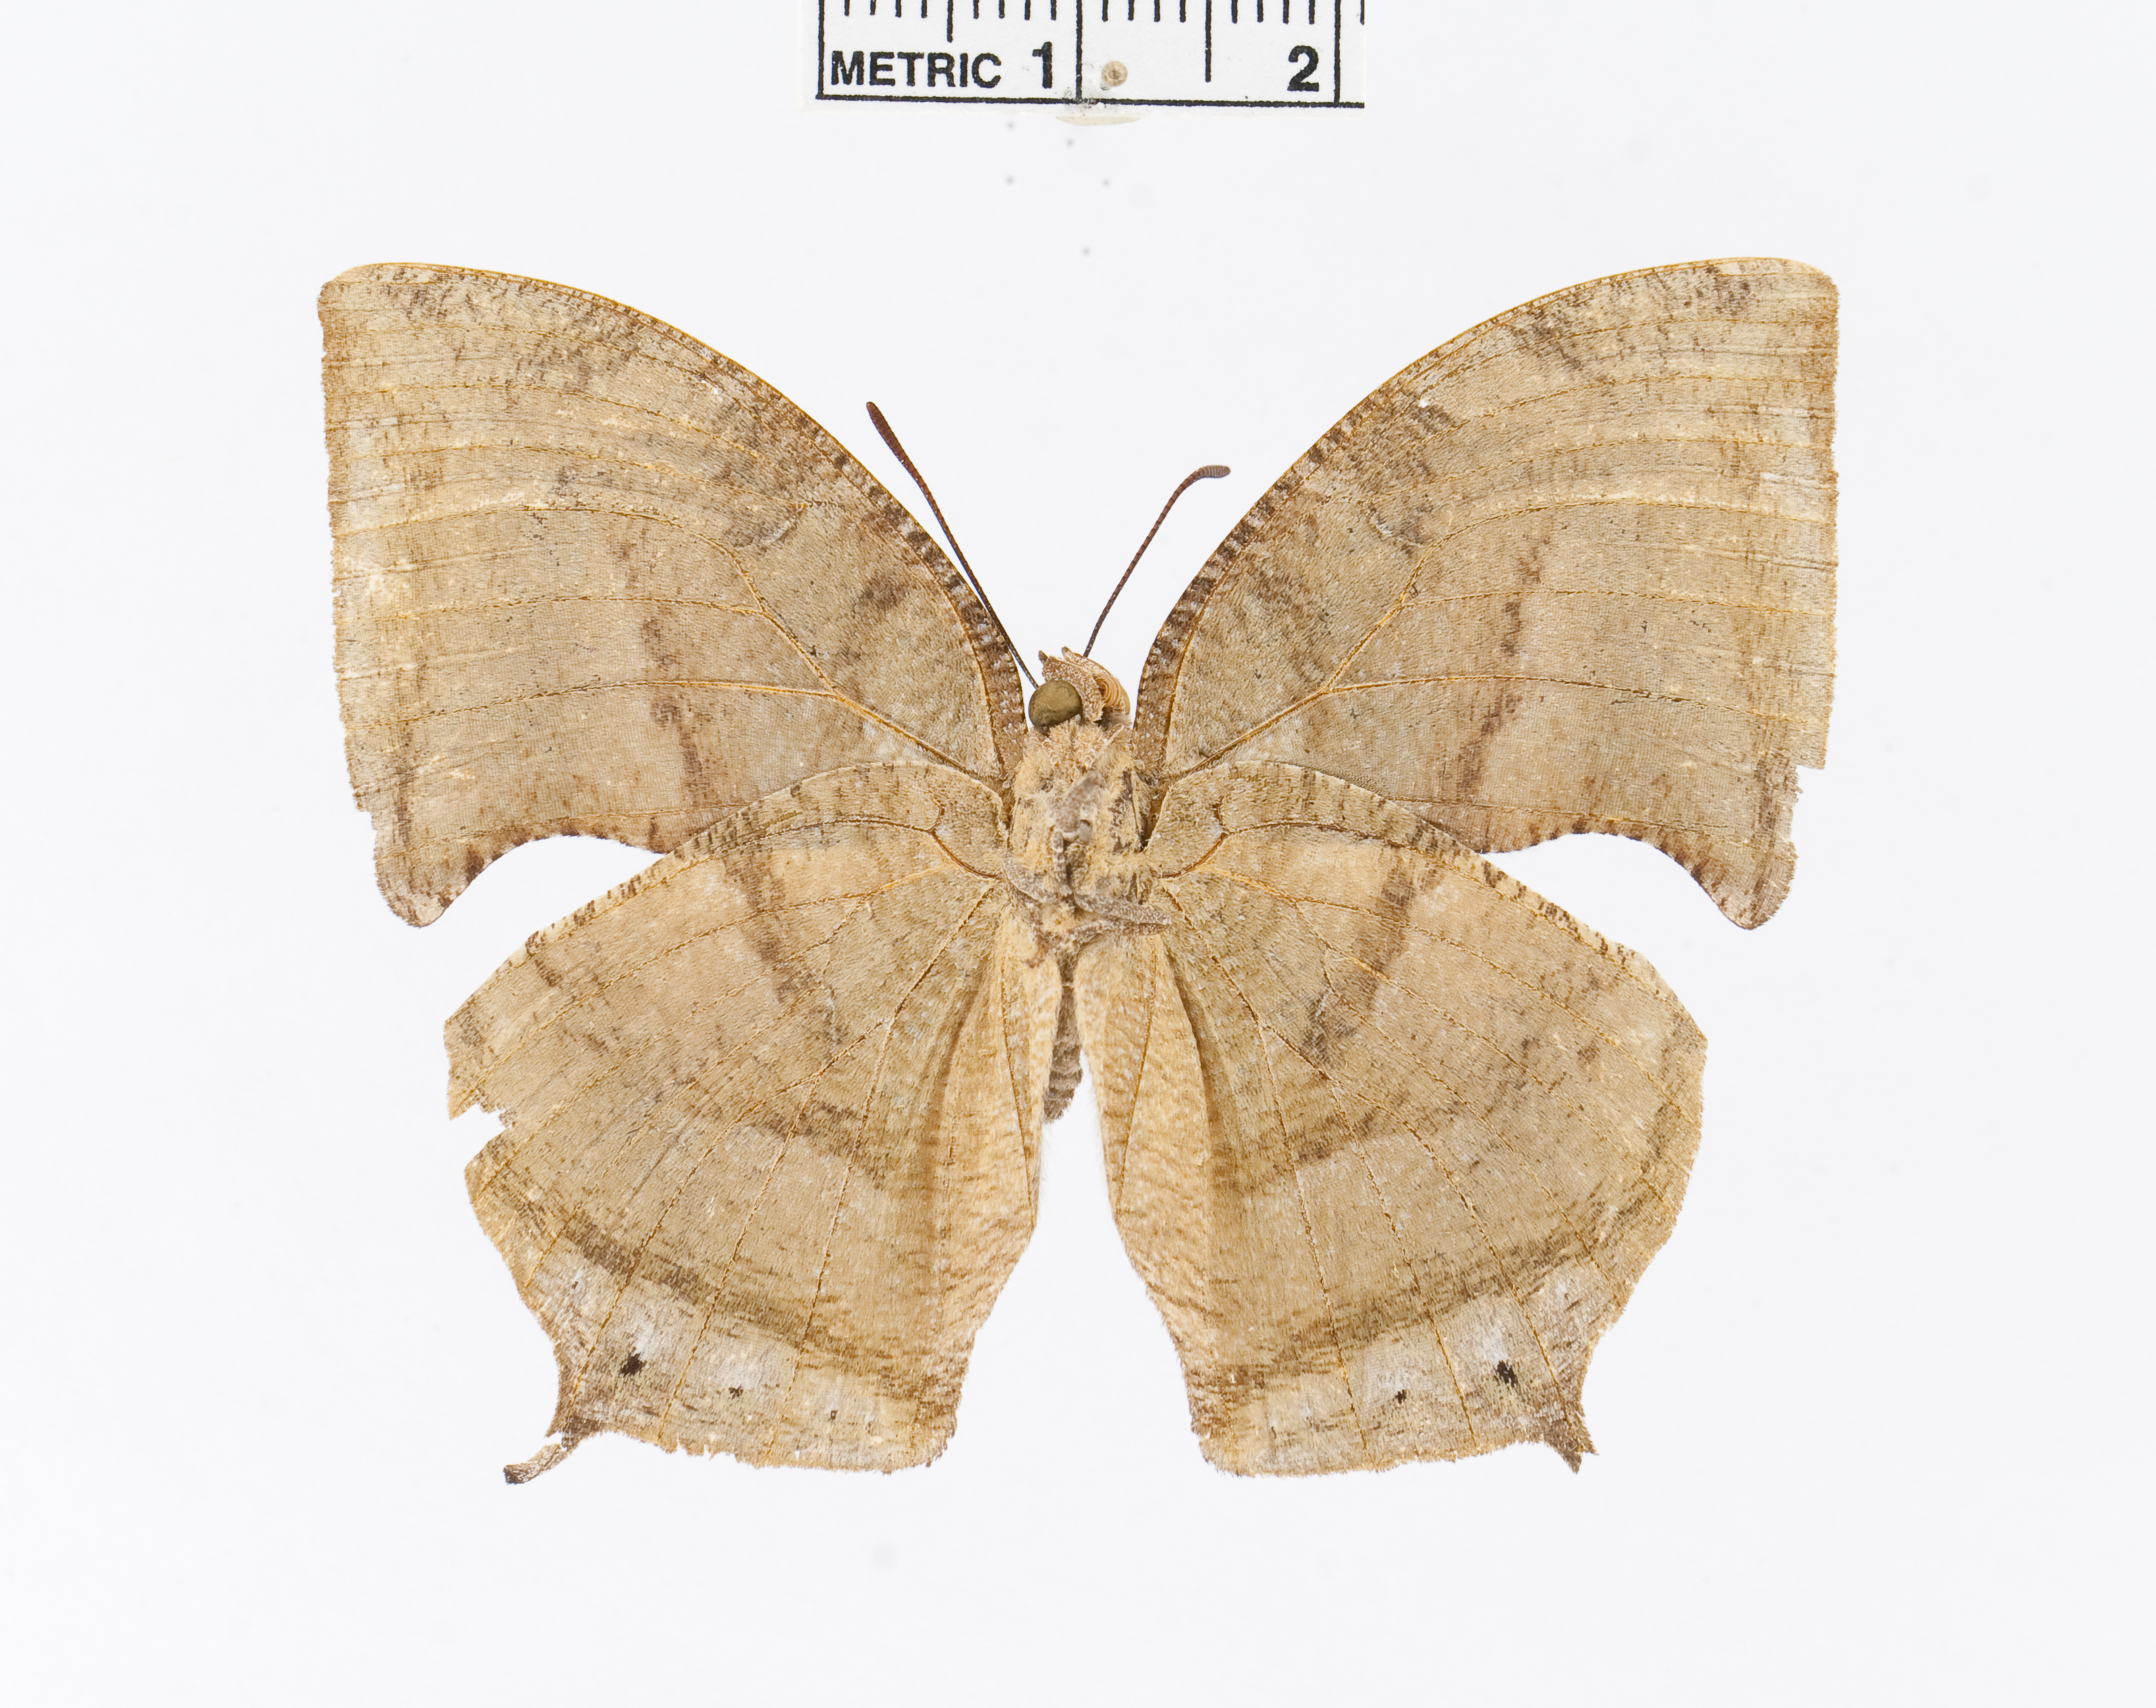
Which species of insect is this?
Memphis cleomestra
